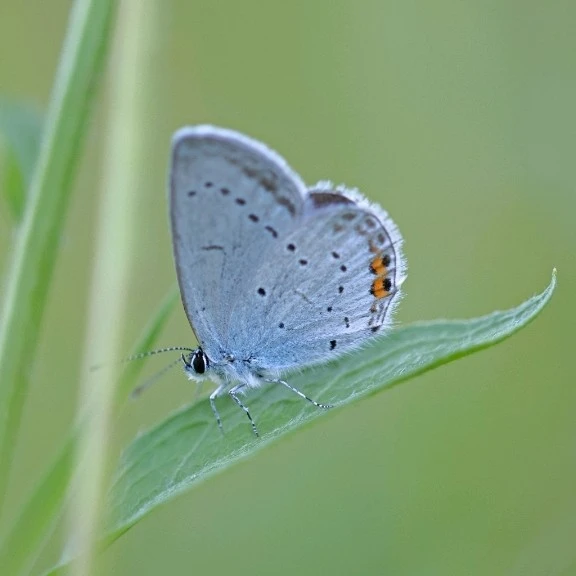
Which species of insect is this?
Cupido argiades (also Elkalyce argiades)
